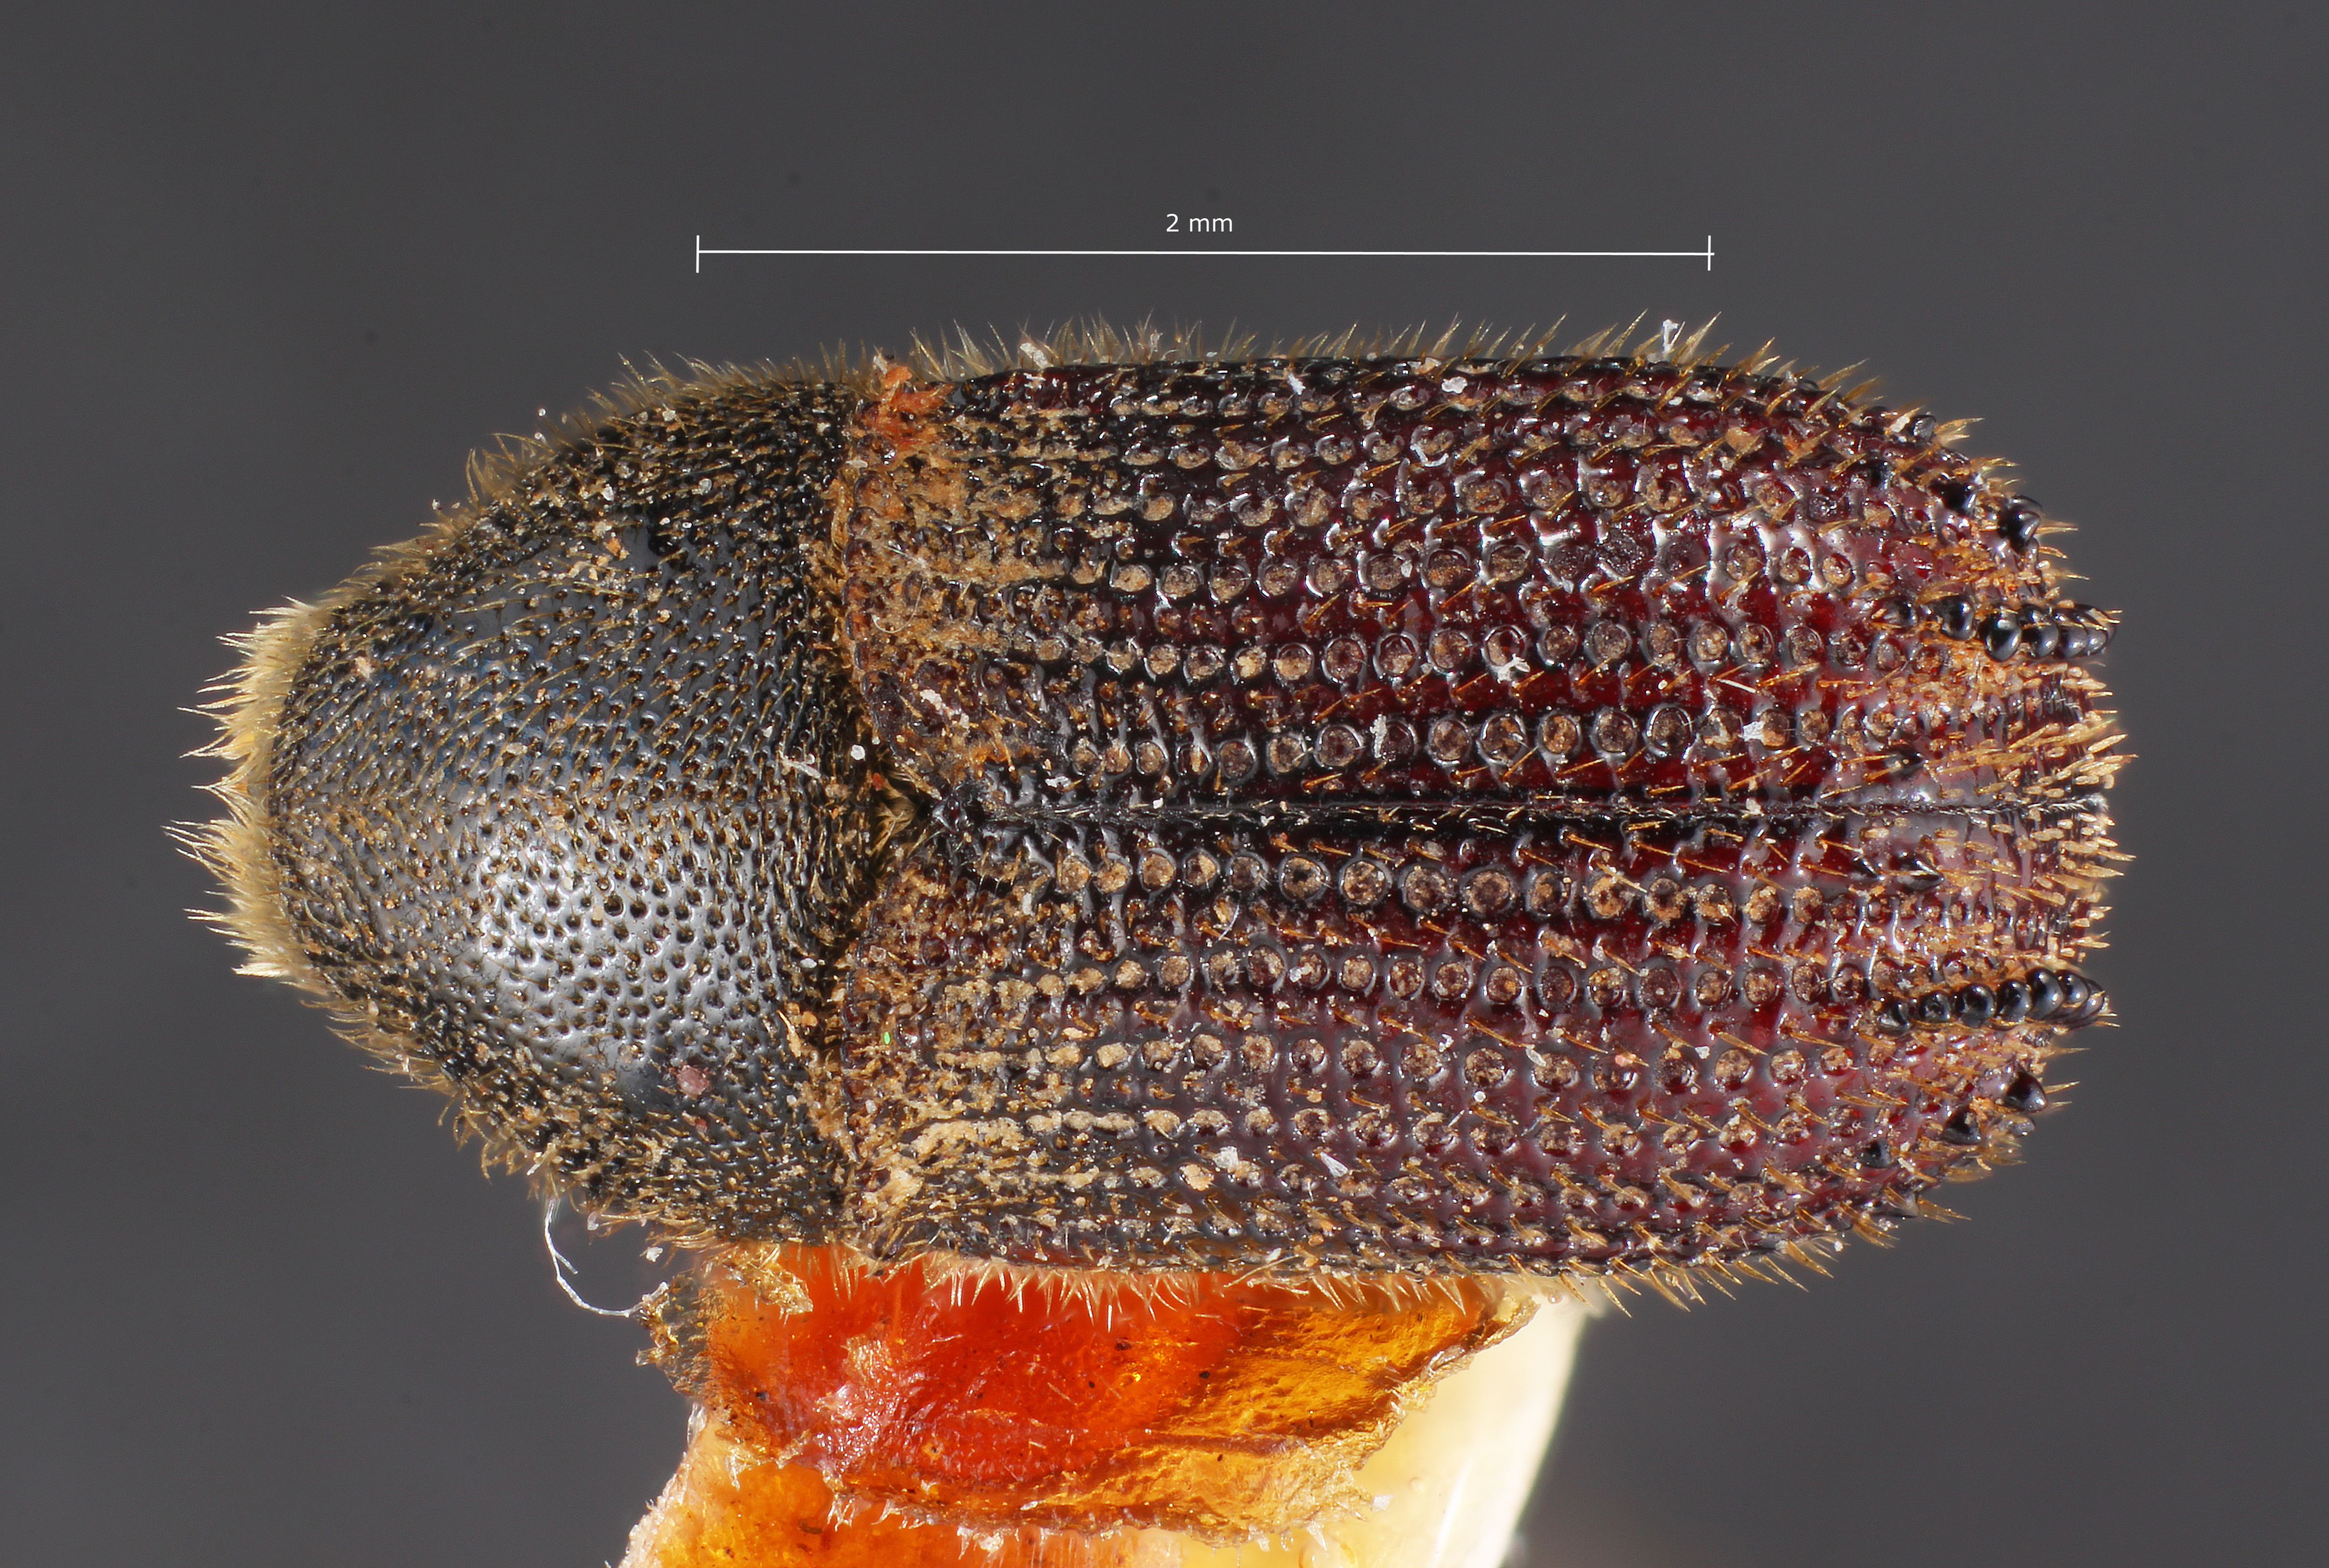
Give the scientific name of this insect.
Phloeosinus baumanni
